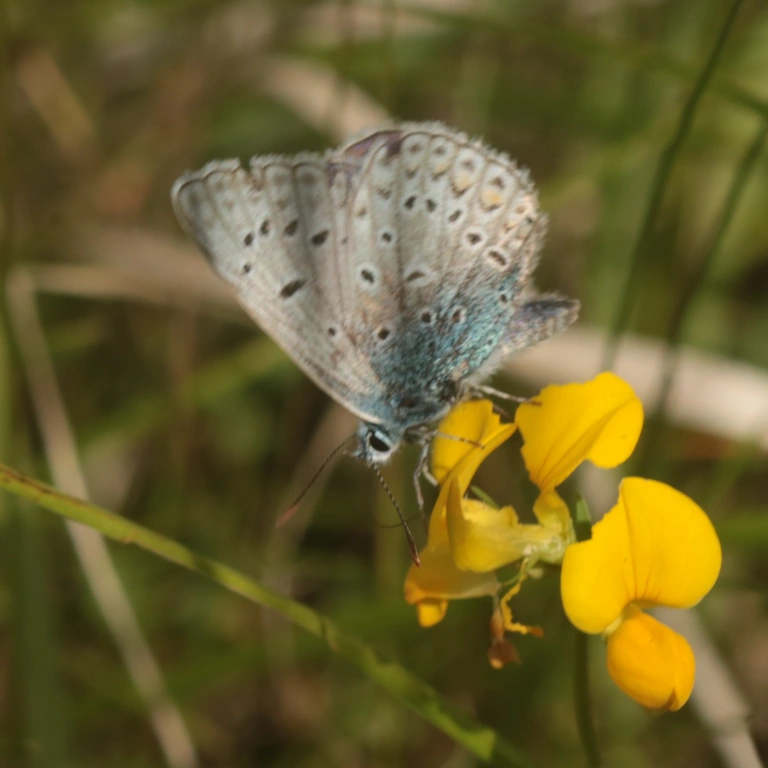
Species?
Polyommatus icarus
